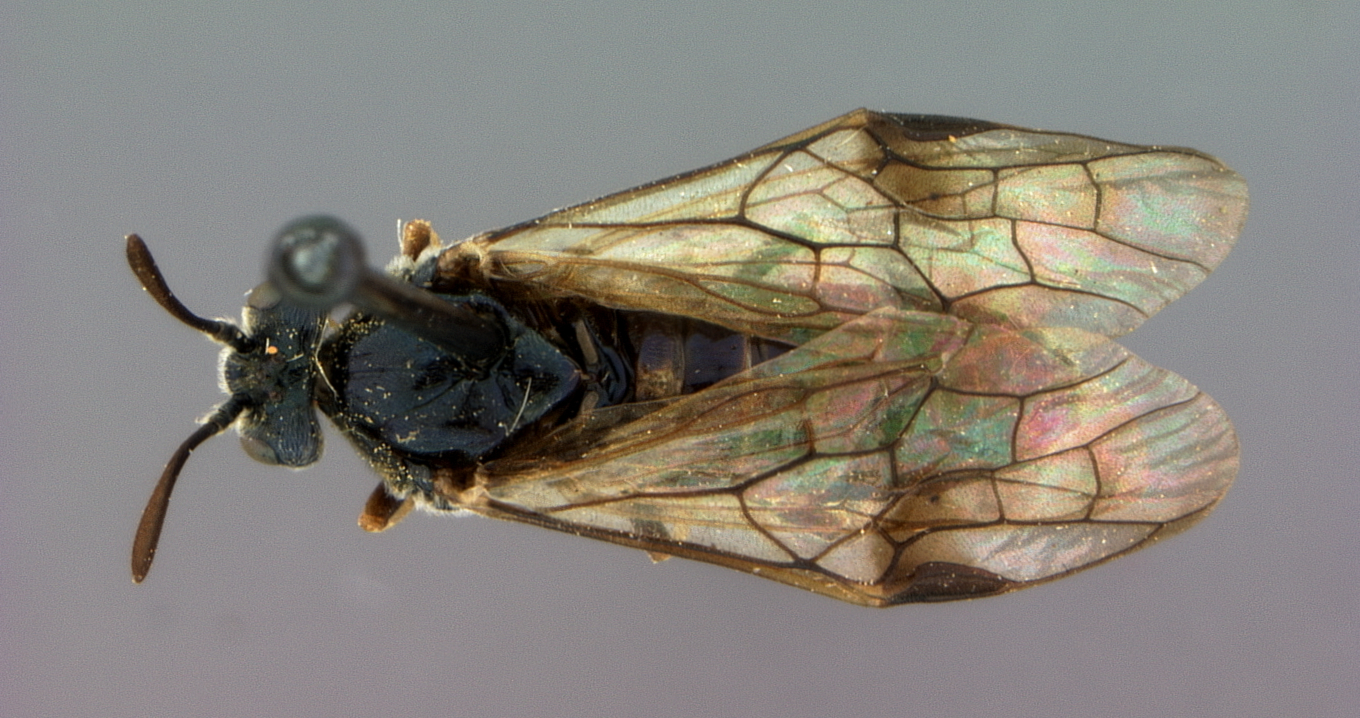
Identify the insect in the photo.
Arge parena
